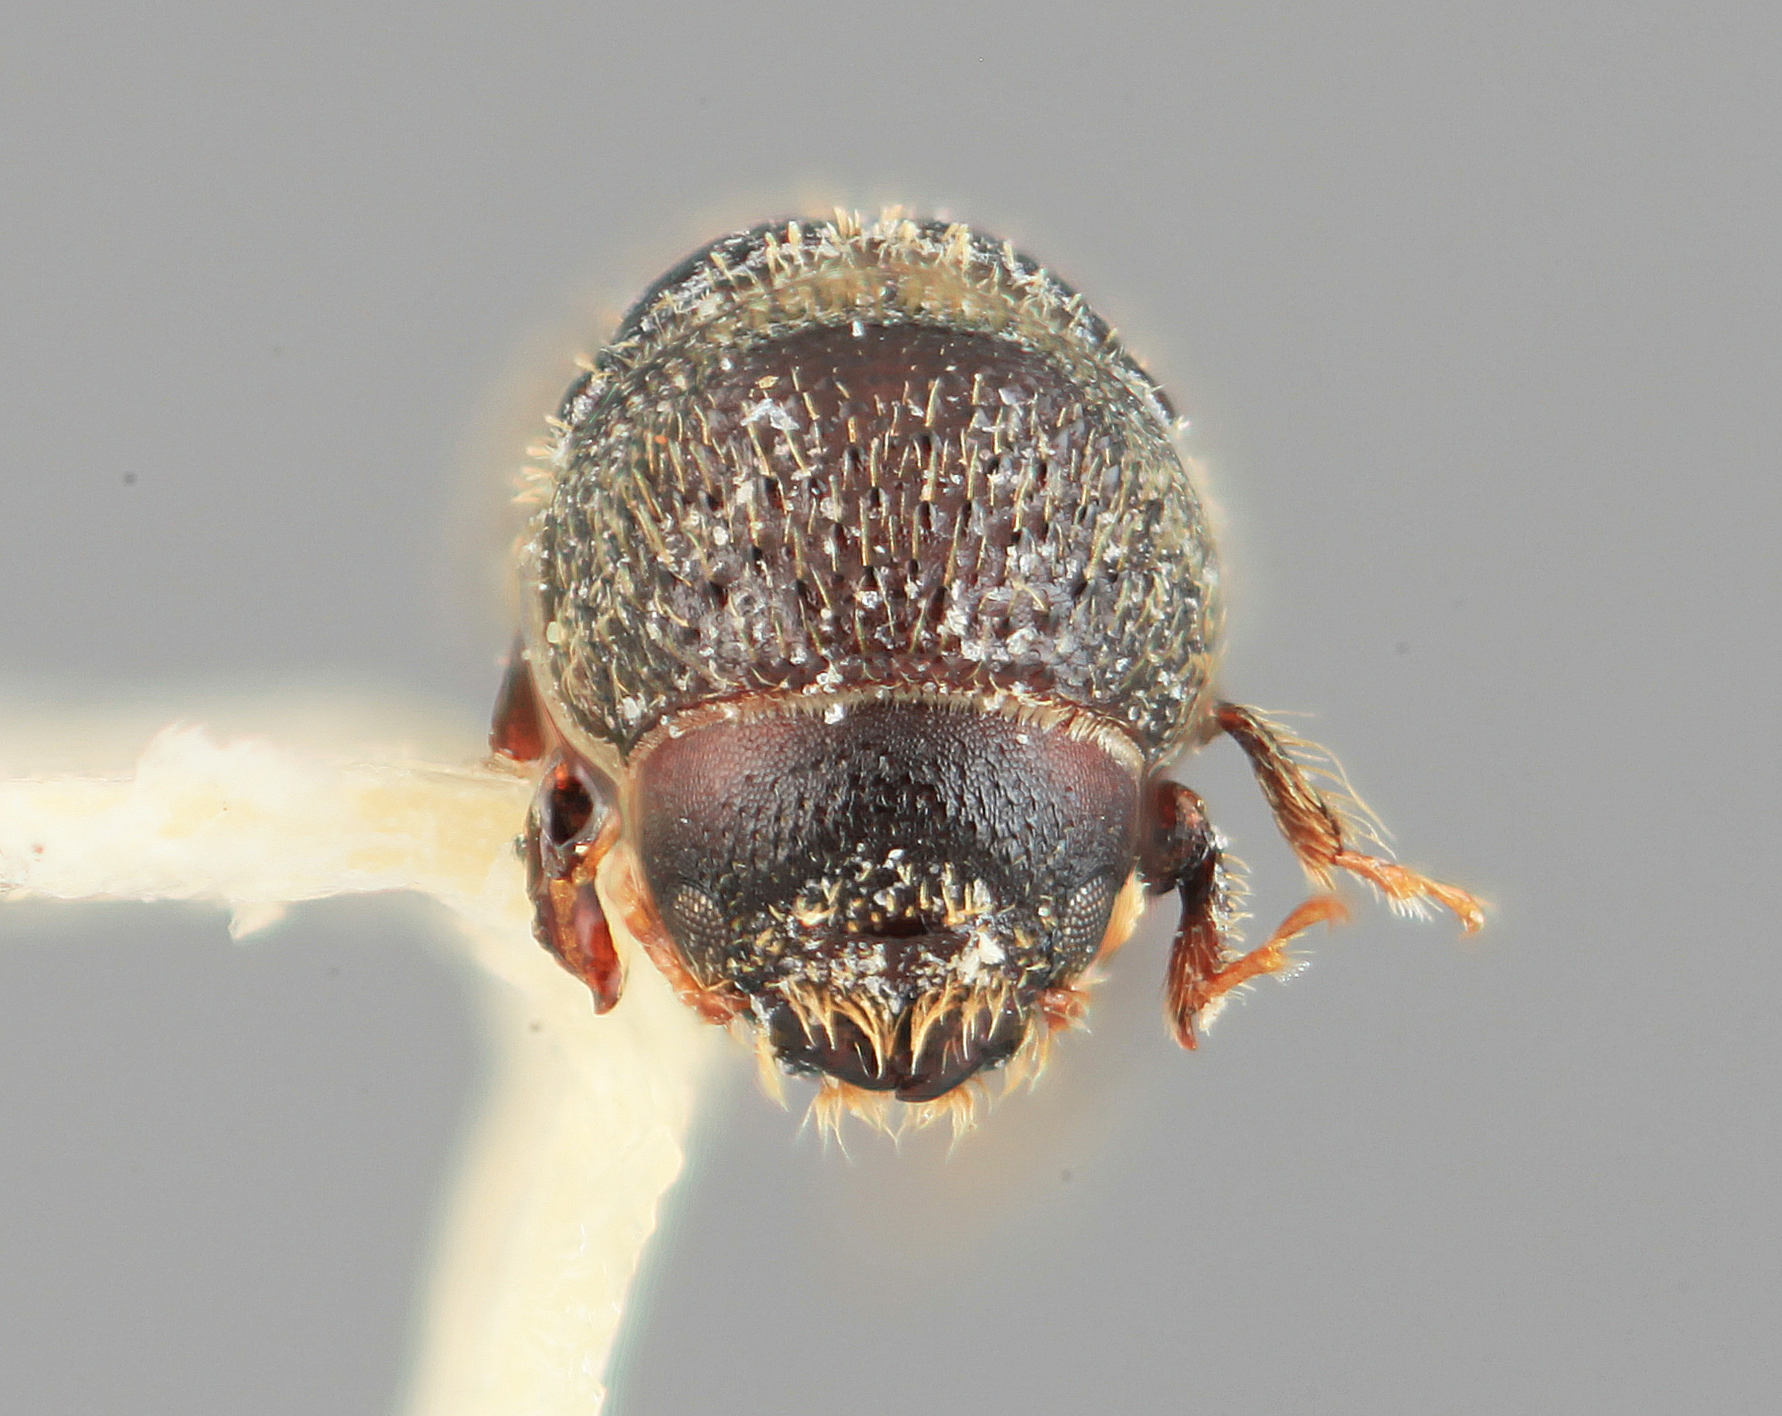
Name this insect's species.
Hylocurus dissimilis
